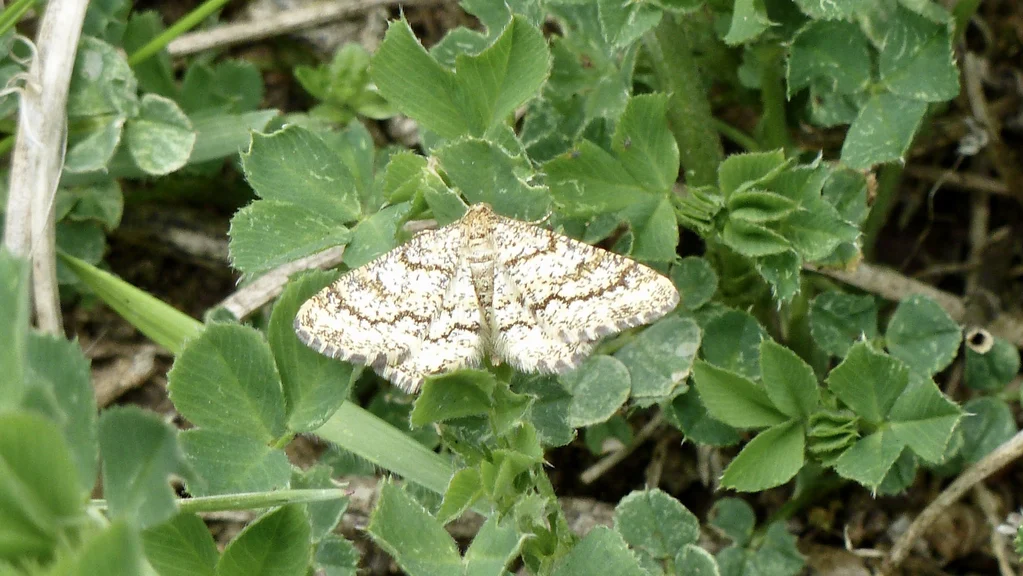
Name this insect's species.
Ematurga atomaria
